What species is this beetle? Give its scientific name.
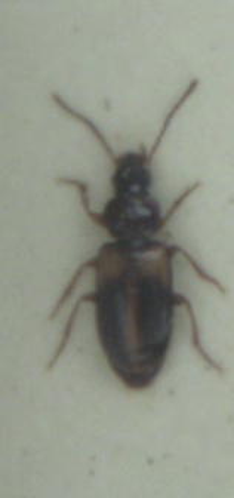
Acupalpus meridianus
